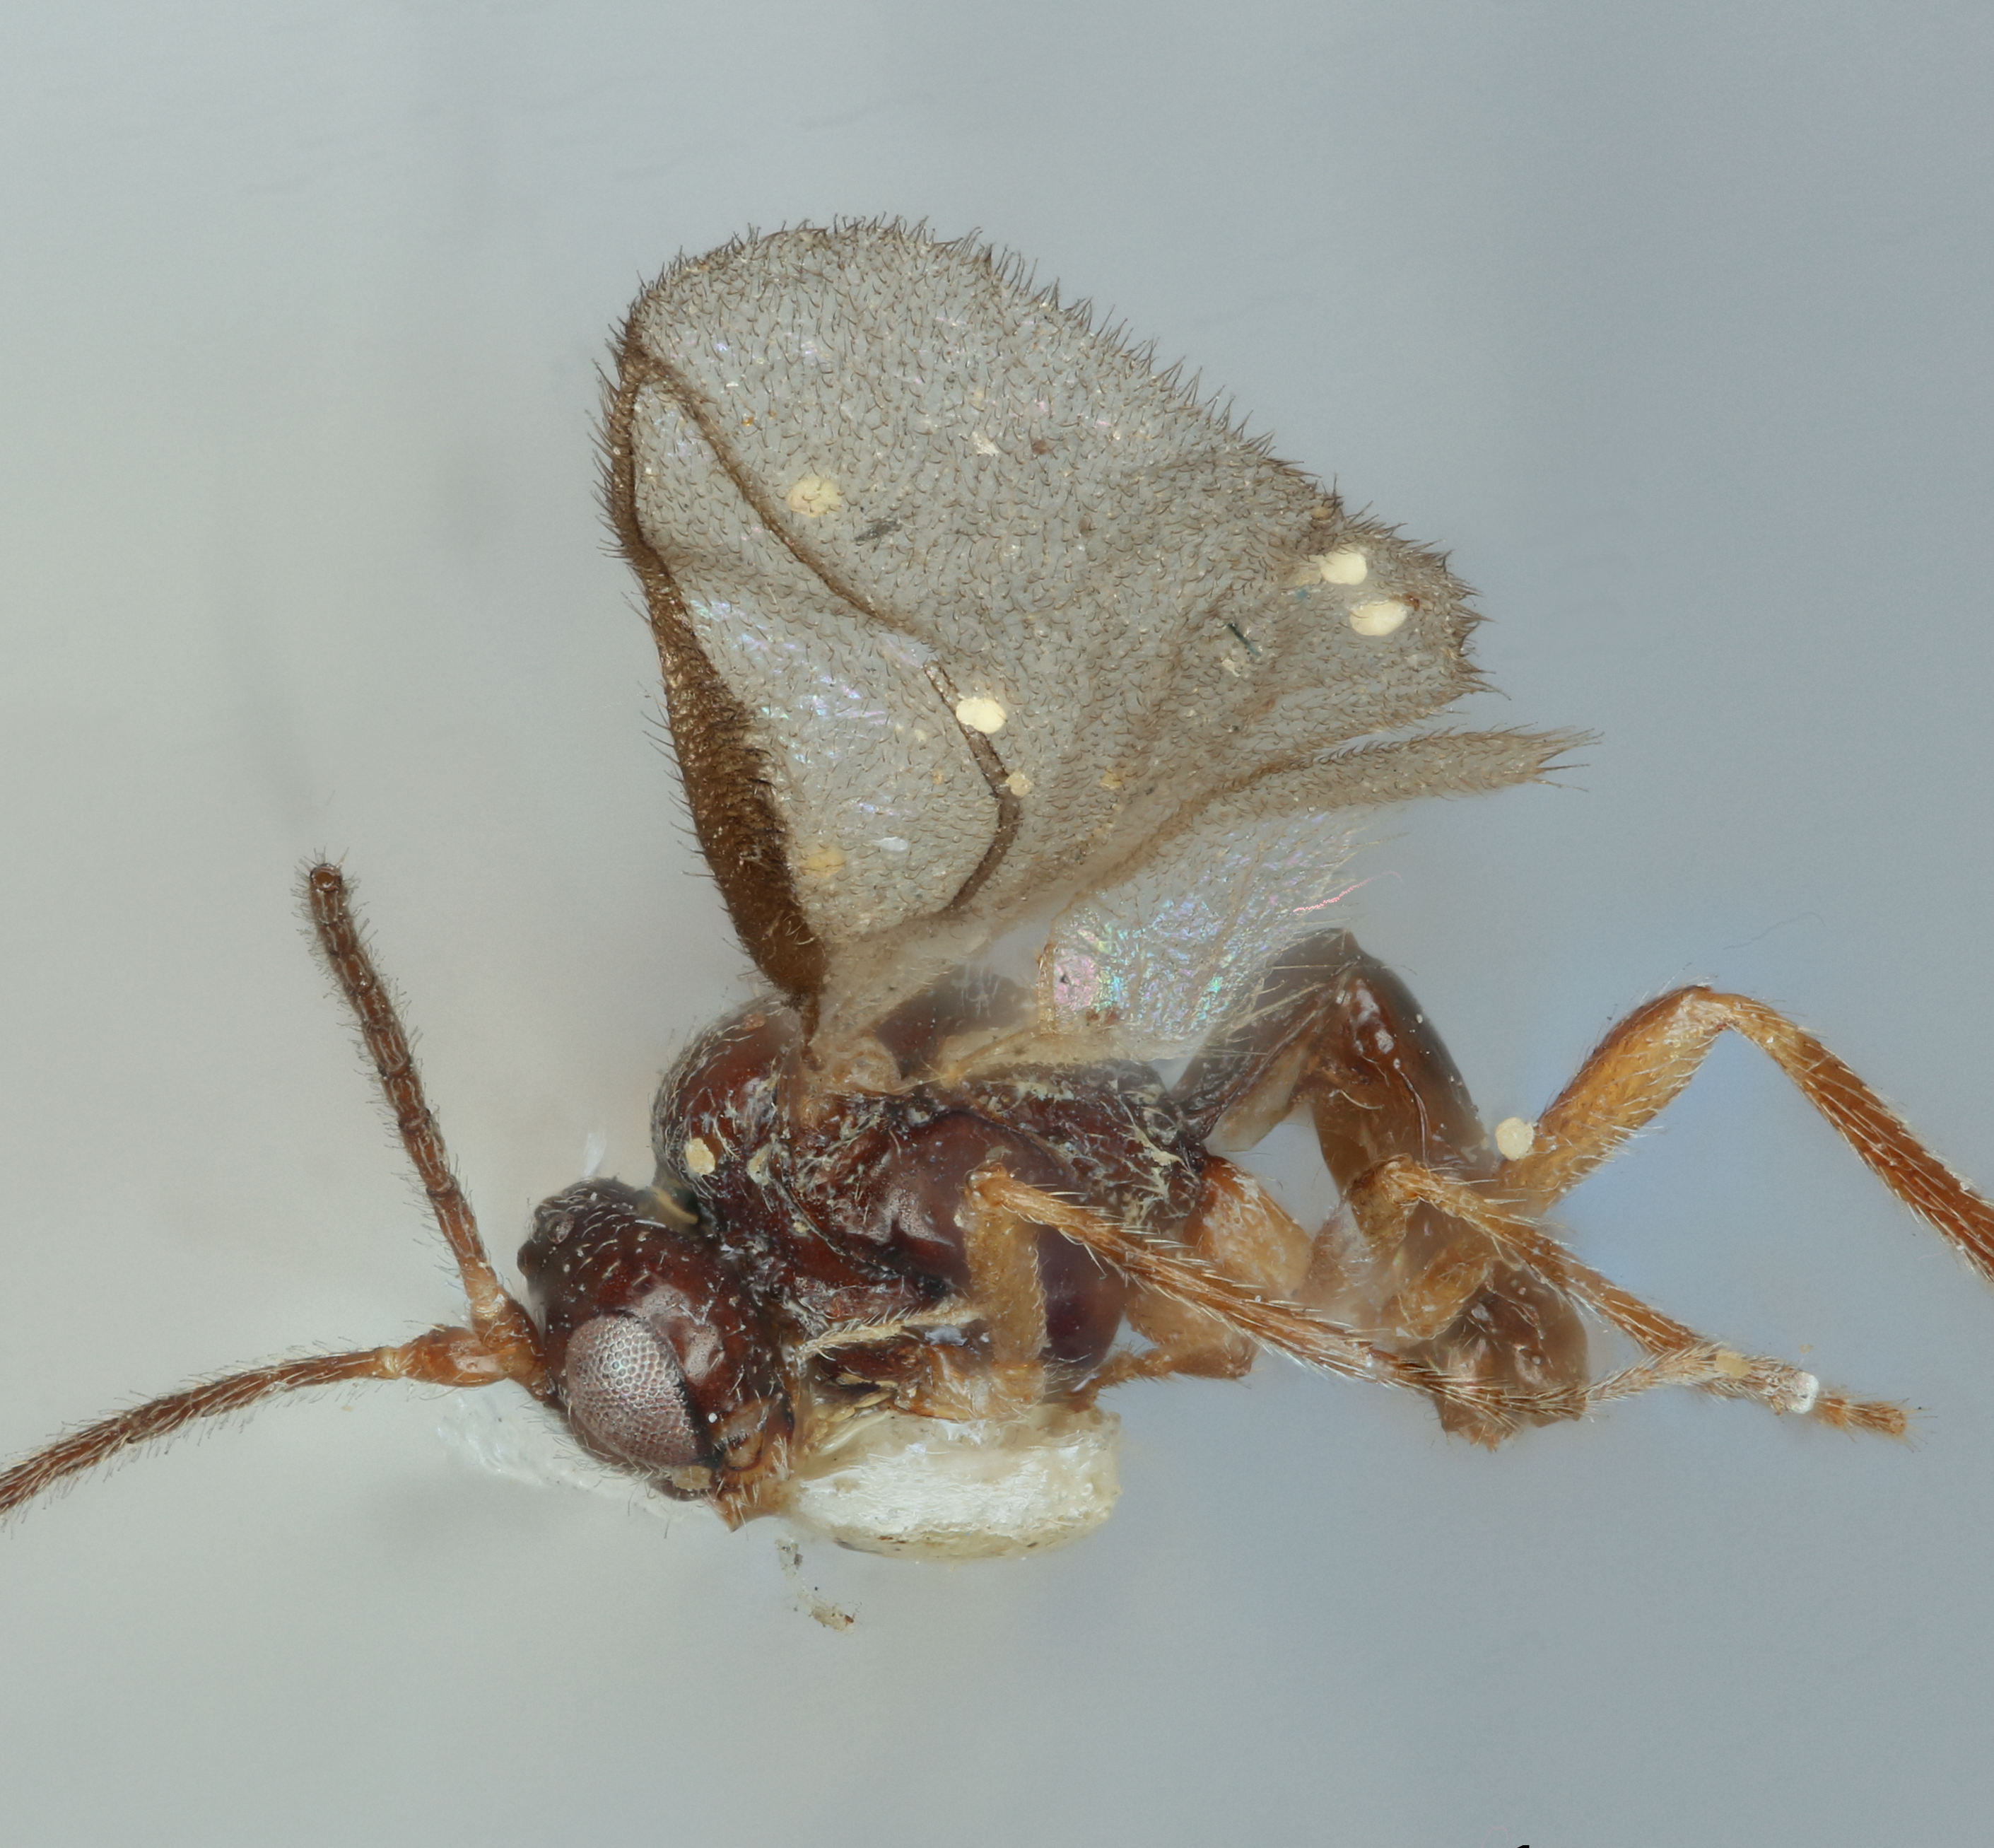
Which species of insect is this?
Liposcia dubiosa
